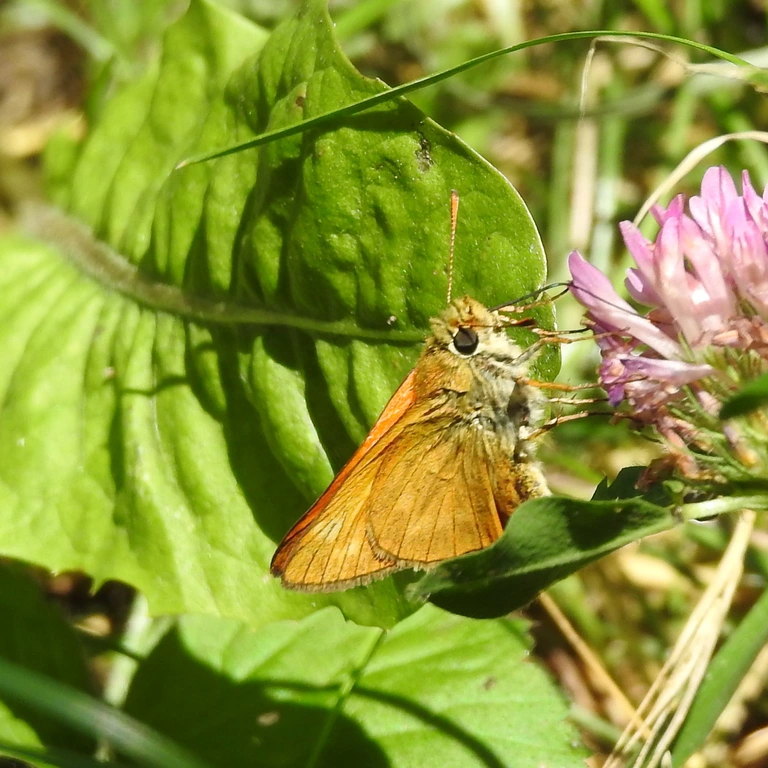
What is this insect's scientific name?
Ochlodes sylvanus (also Ochlodes venata)
